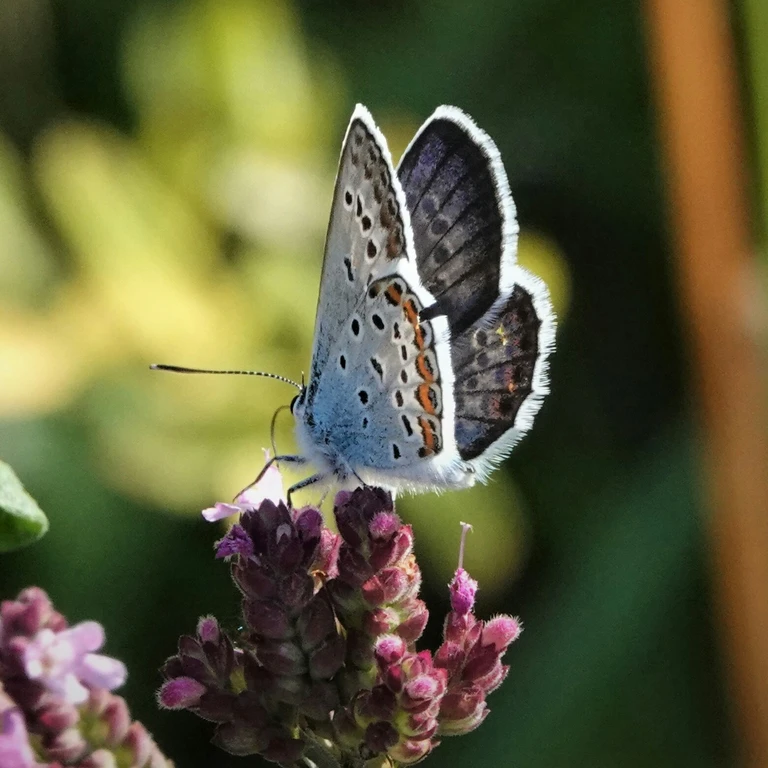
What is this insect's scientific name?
Plebejus argus
